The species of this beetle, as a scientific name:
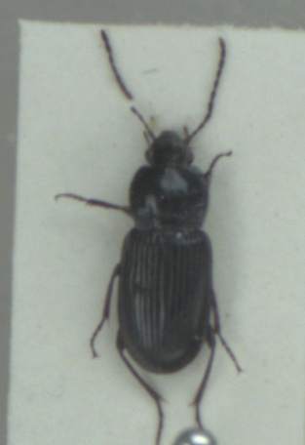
Pterostichus vernalis
